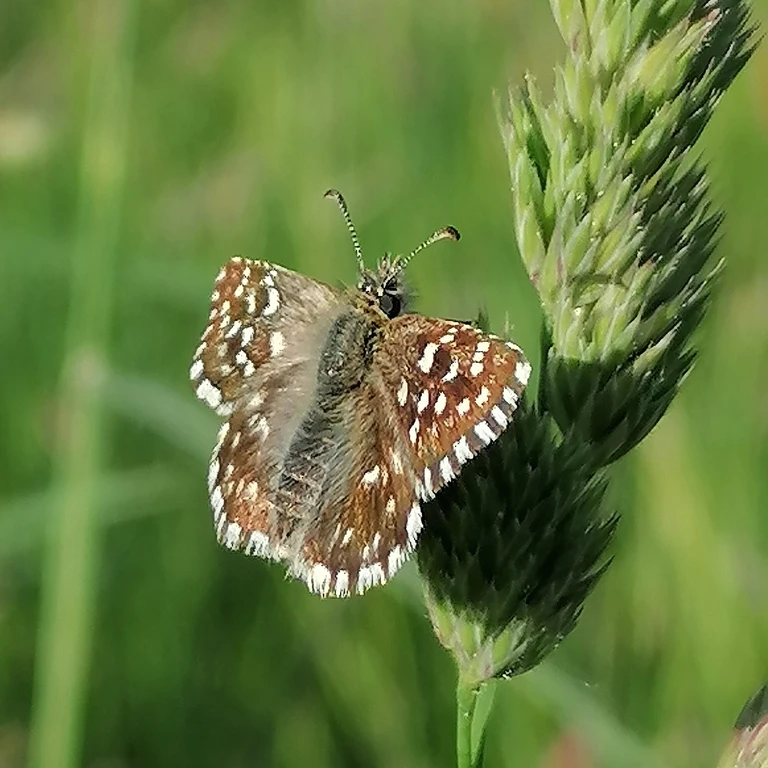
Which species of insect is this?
Pyrgus malvae
